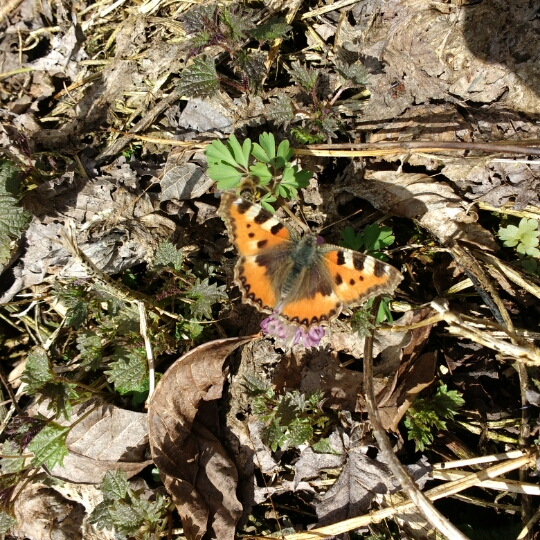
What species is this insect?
Aglais urticae
